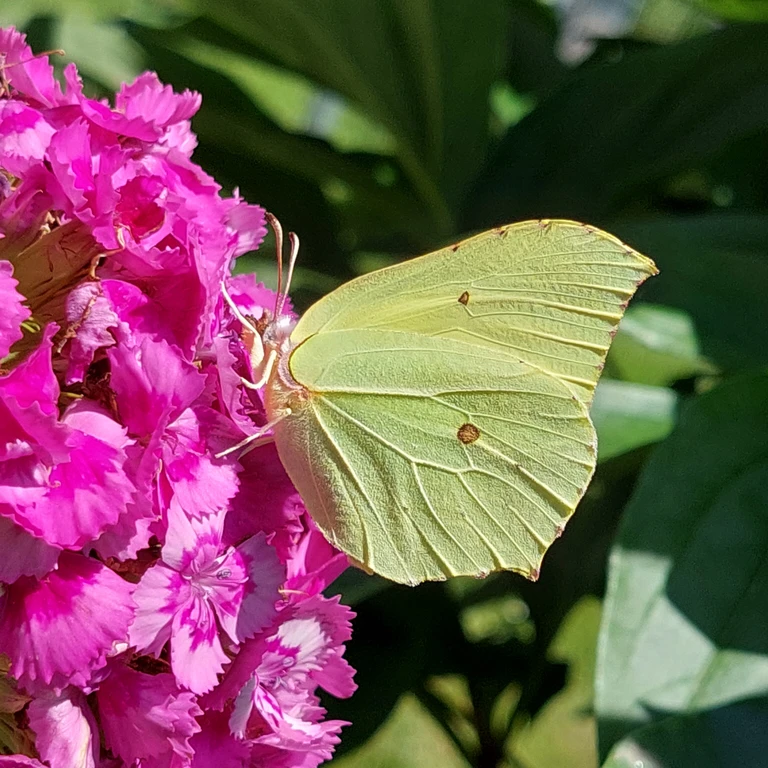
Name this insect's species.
Gonepteryx rhamni
